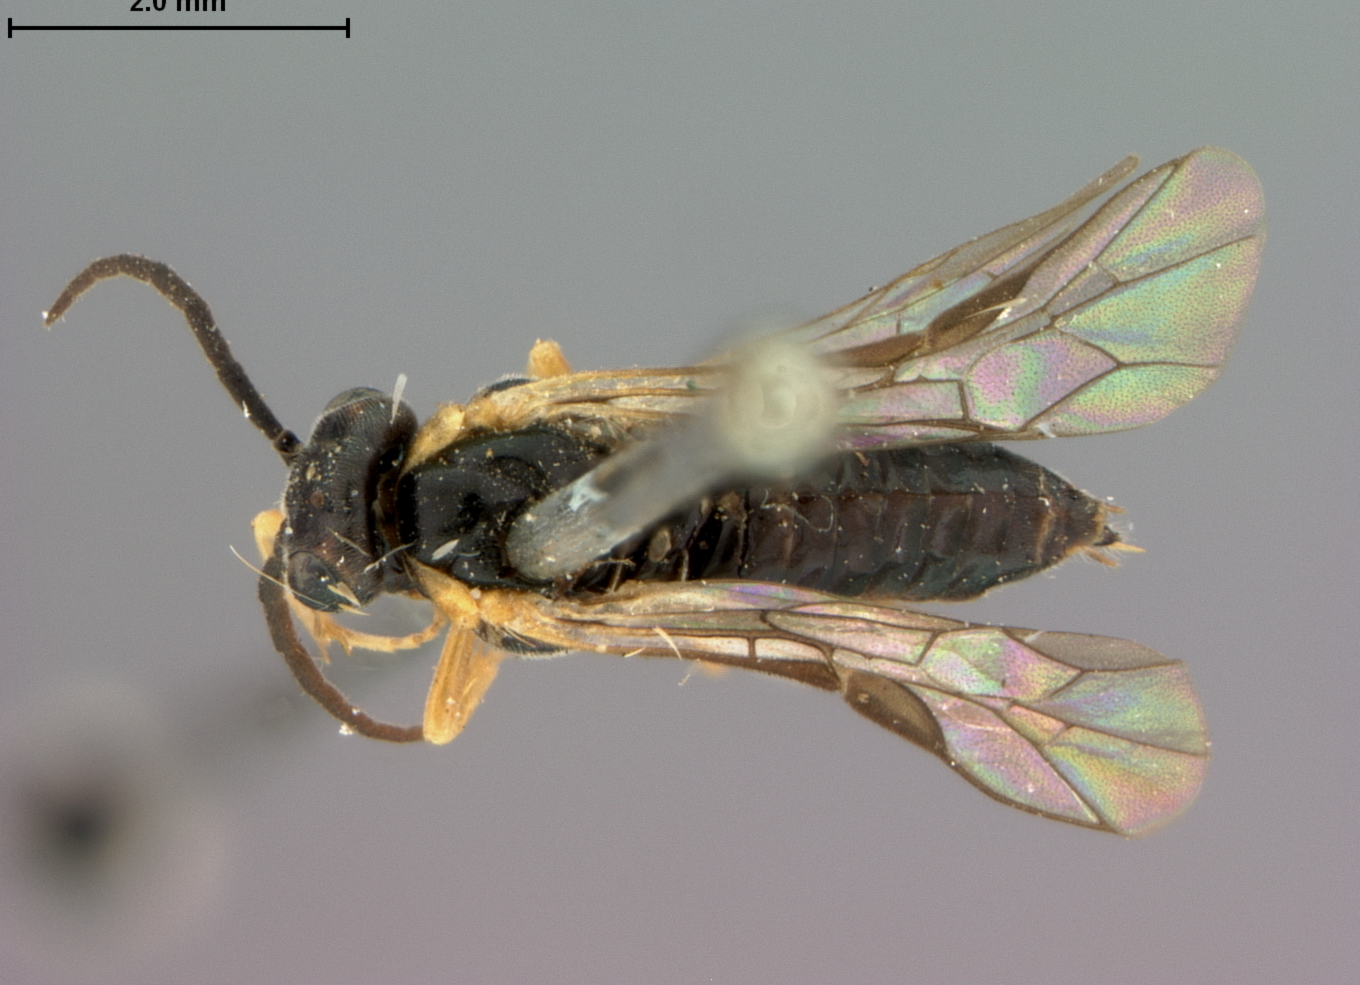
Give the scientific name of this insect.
Pontania populi
